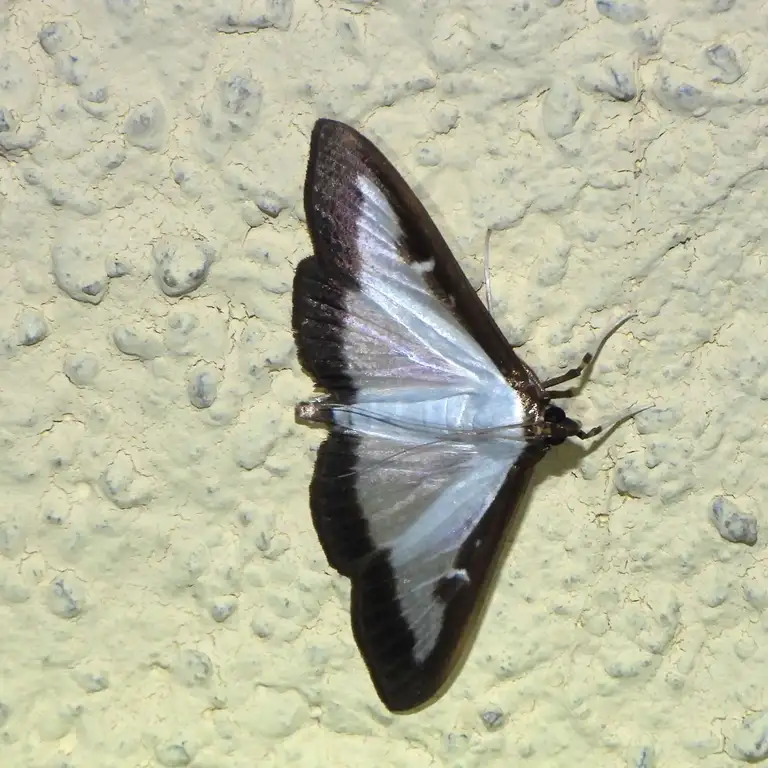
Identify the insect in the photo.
Cydalima perspectalis
